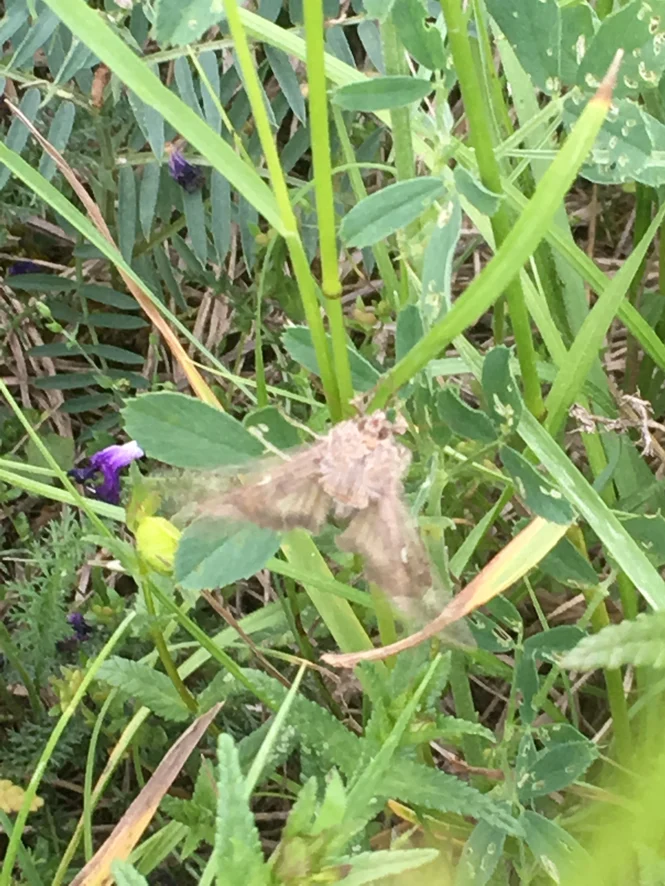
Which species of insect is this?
Autographa gamma
